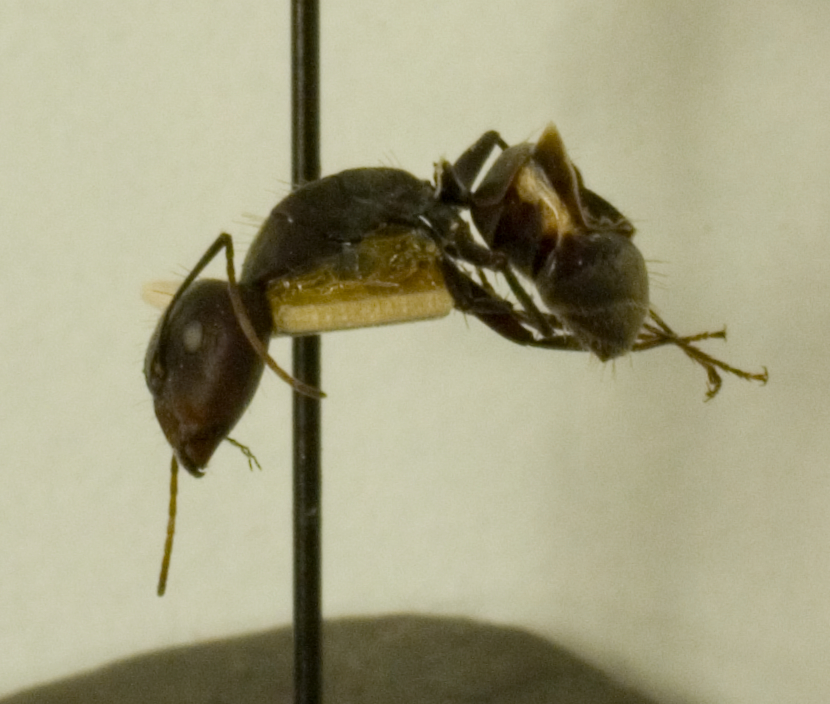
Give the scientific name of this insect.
Camponotus rufoglaucus
